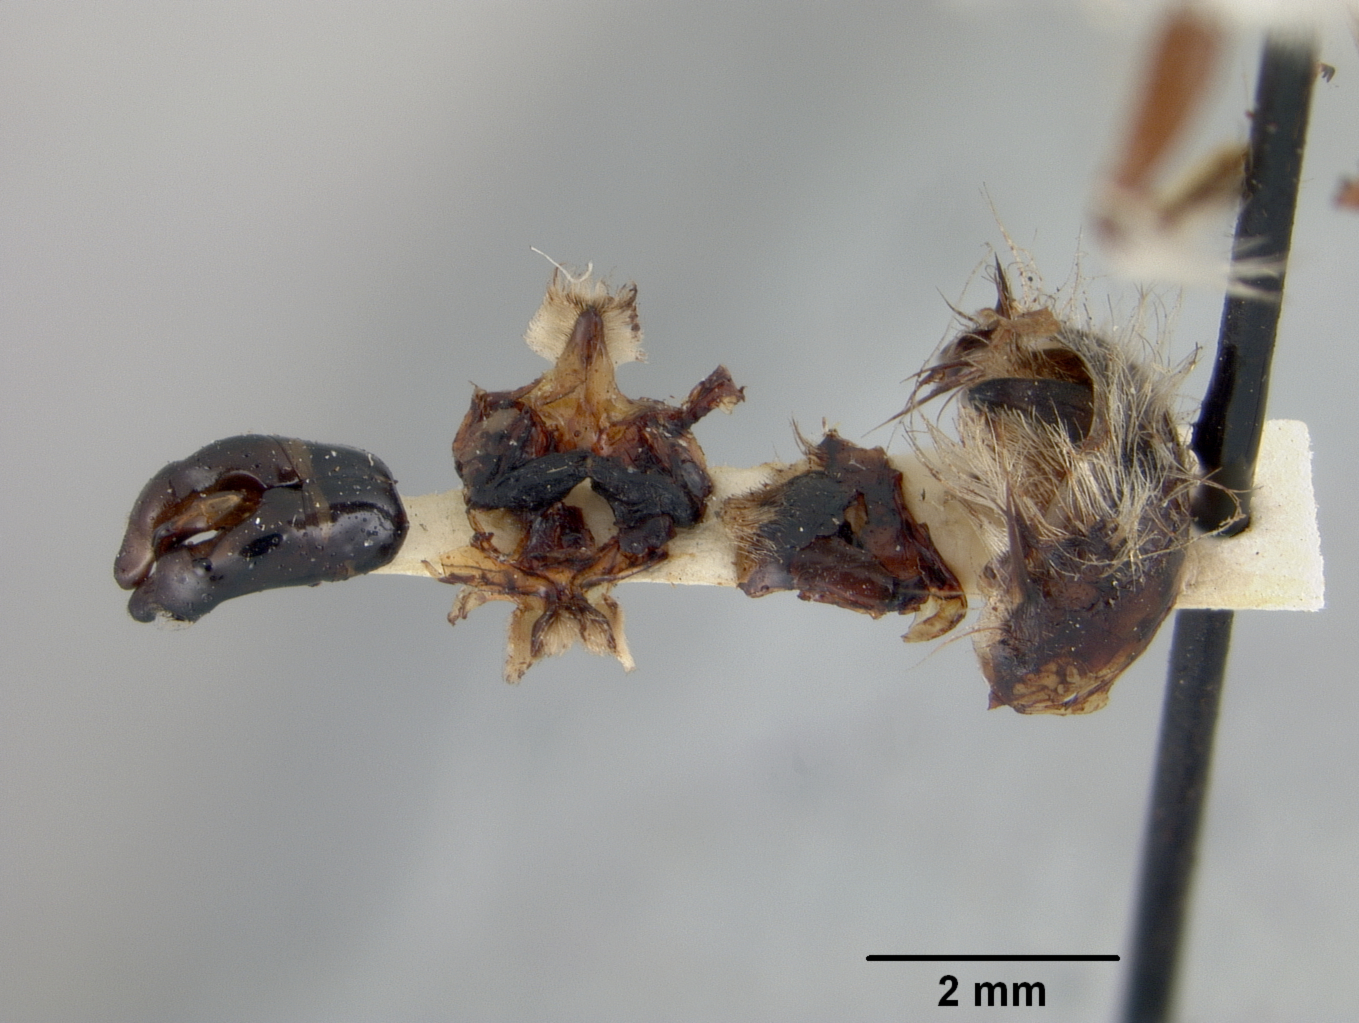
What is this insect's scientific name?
Megandrena koebelei
